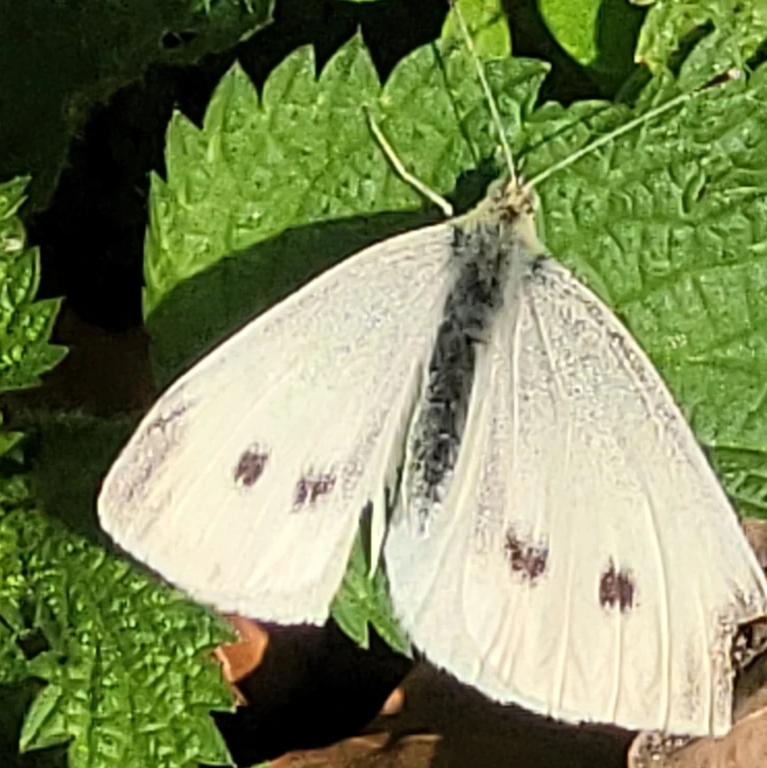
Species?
Pieris rapae
